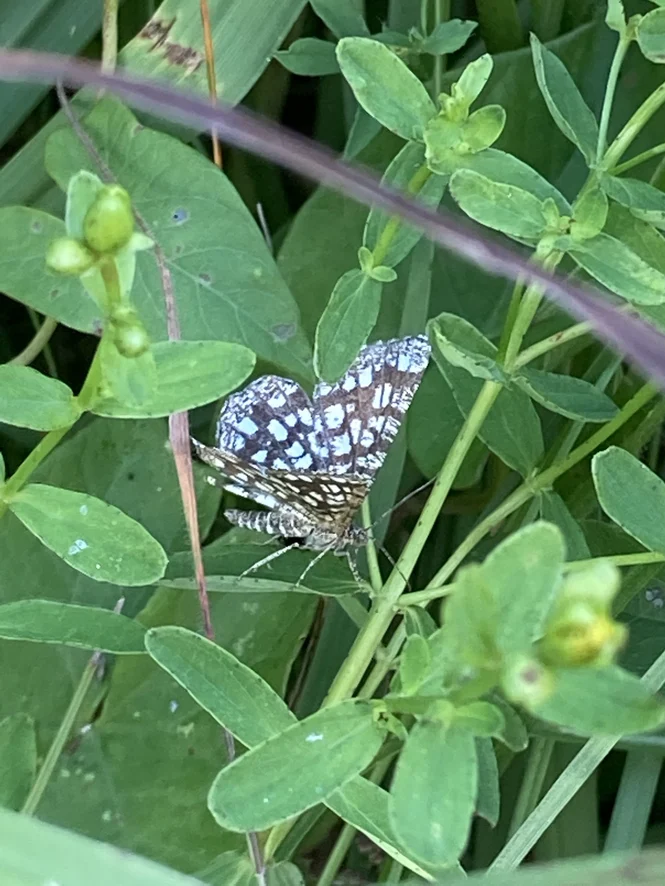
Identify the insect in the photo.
Chiasmia clathrata
